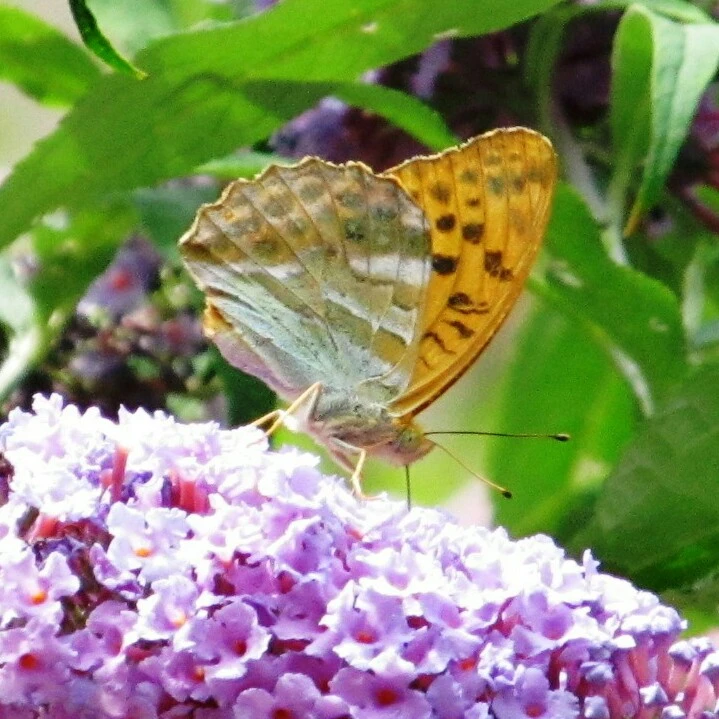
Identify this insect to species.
Argynnis paphia
